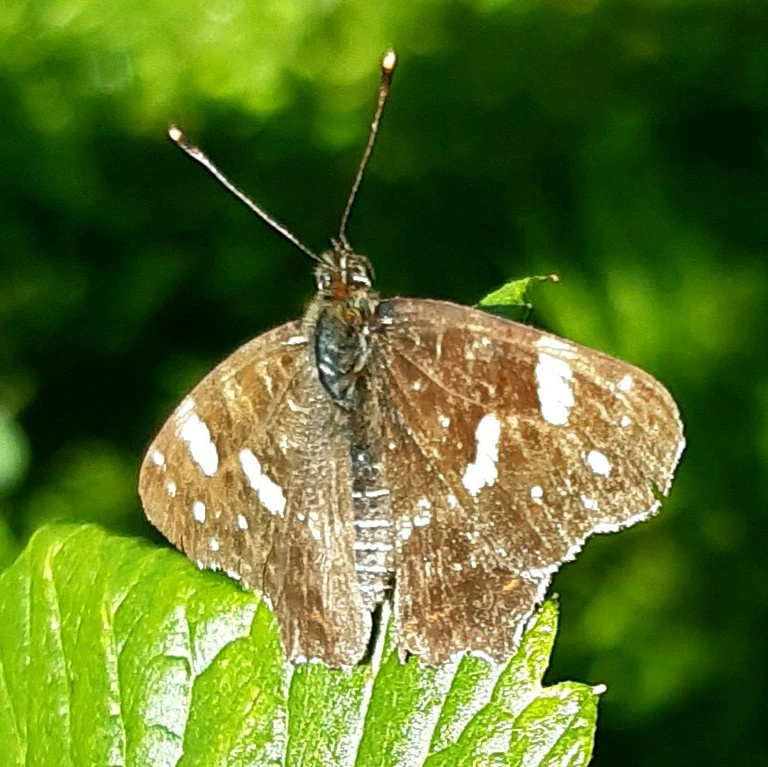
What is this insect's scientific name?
Araschnia levana
